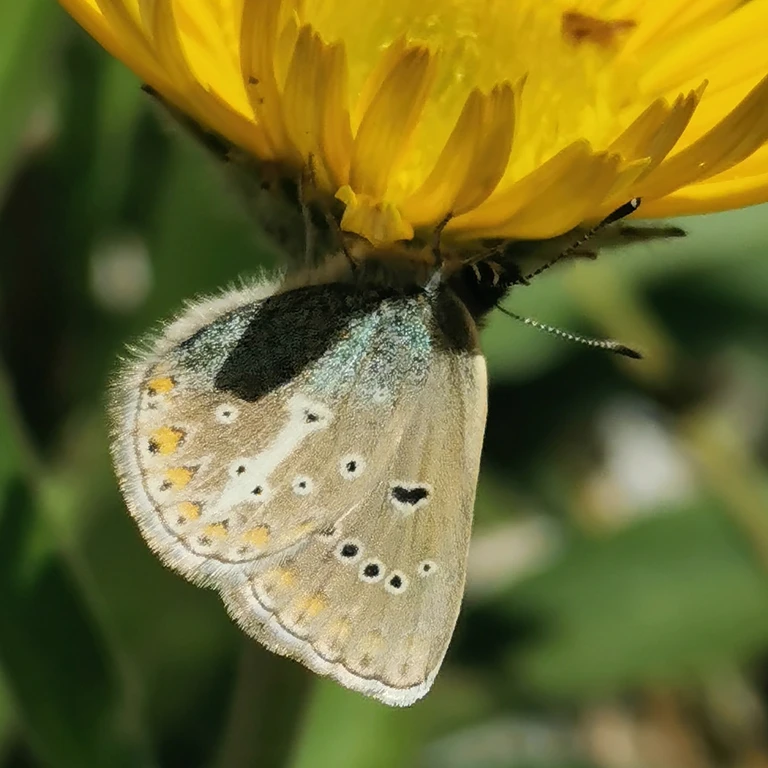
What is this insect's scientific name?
Eumedonia eumedon
